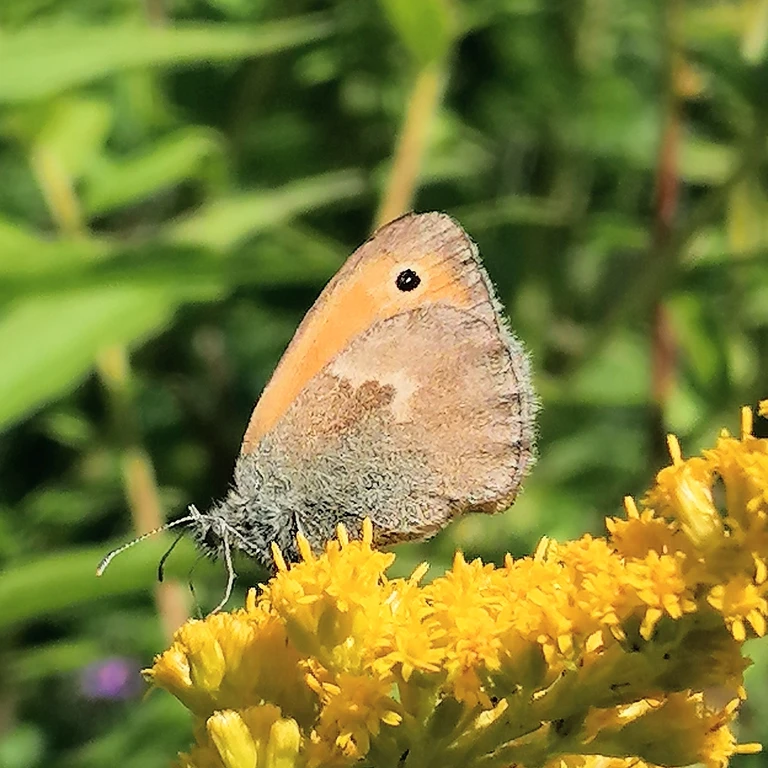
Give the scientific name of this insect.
Coenonympha pamphilus
